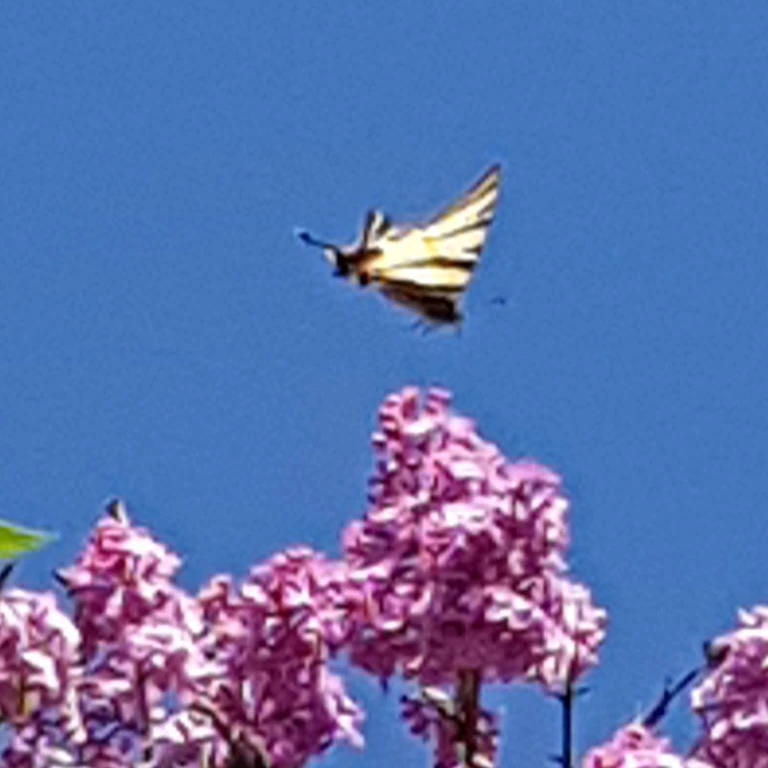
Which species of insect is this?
Iphiclides podalirius
